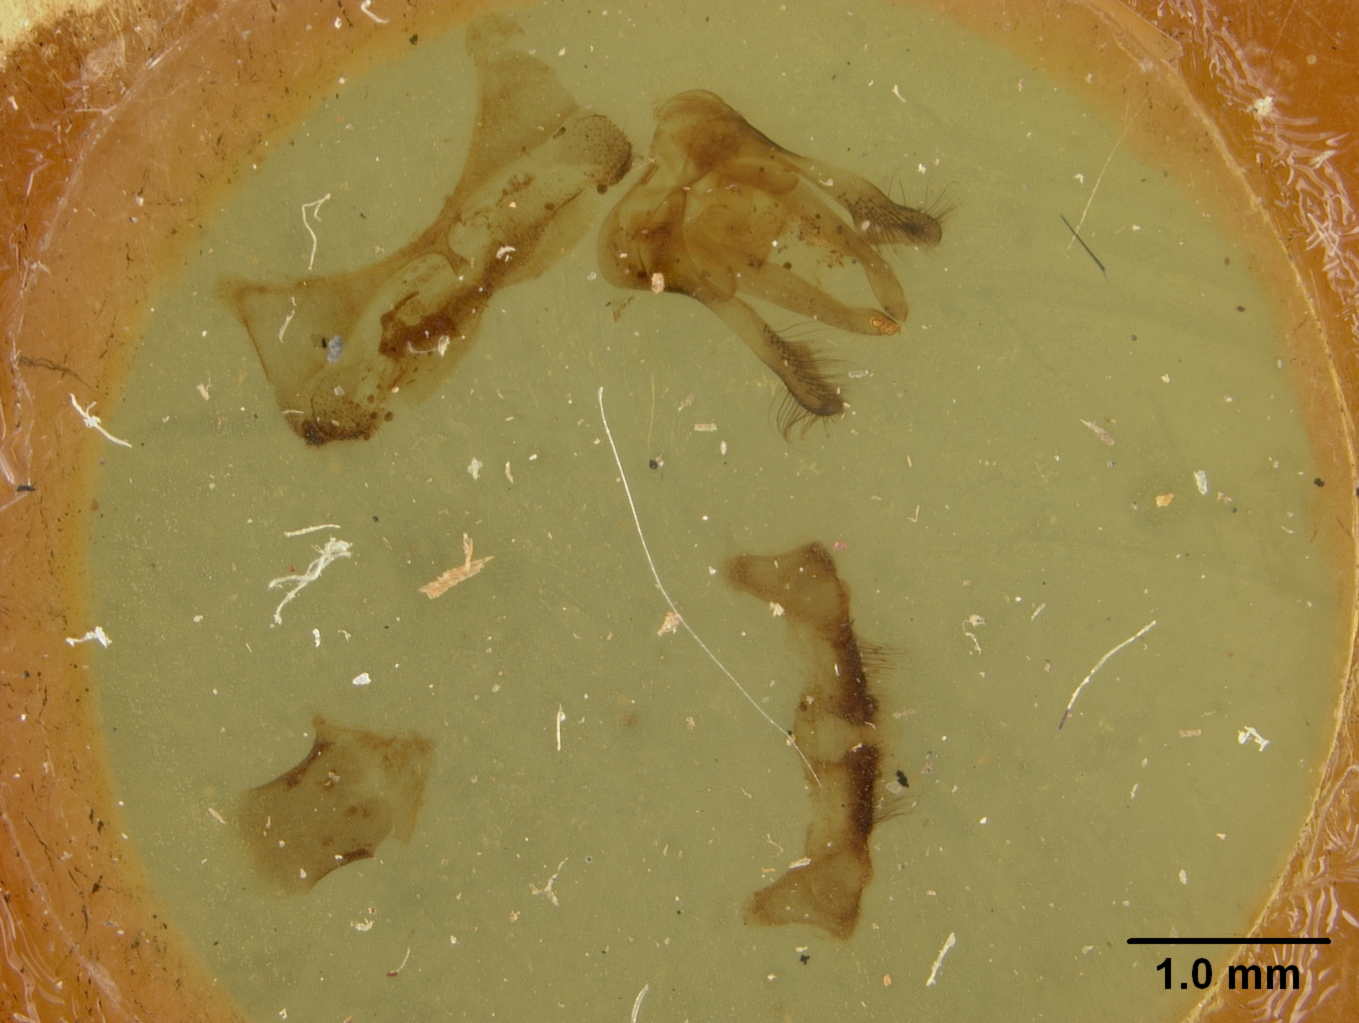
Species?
Megachile pascoensis
